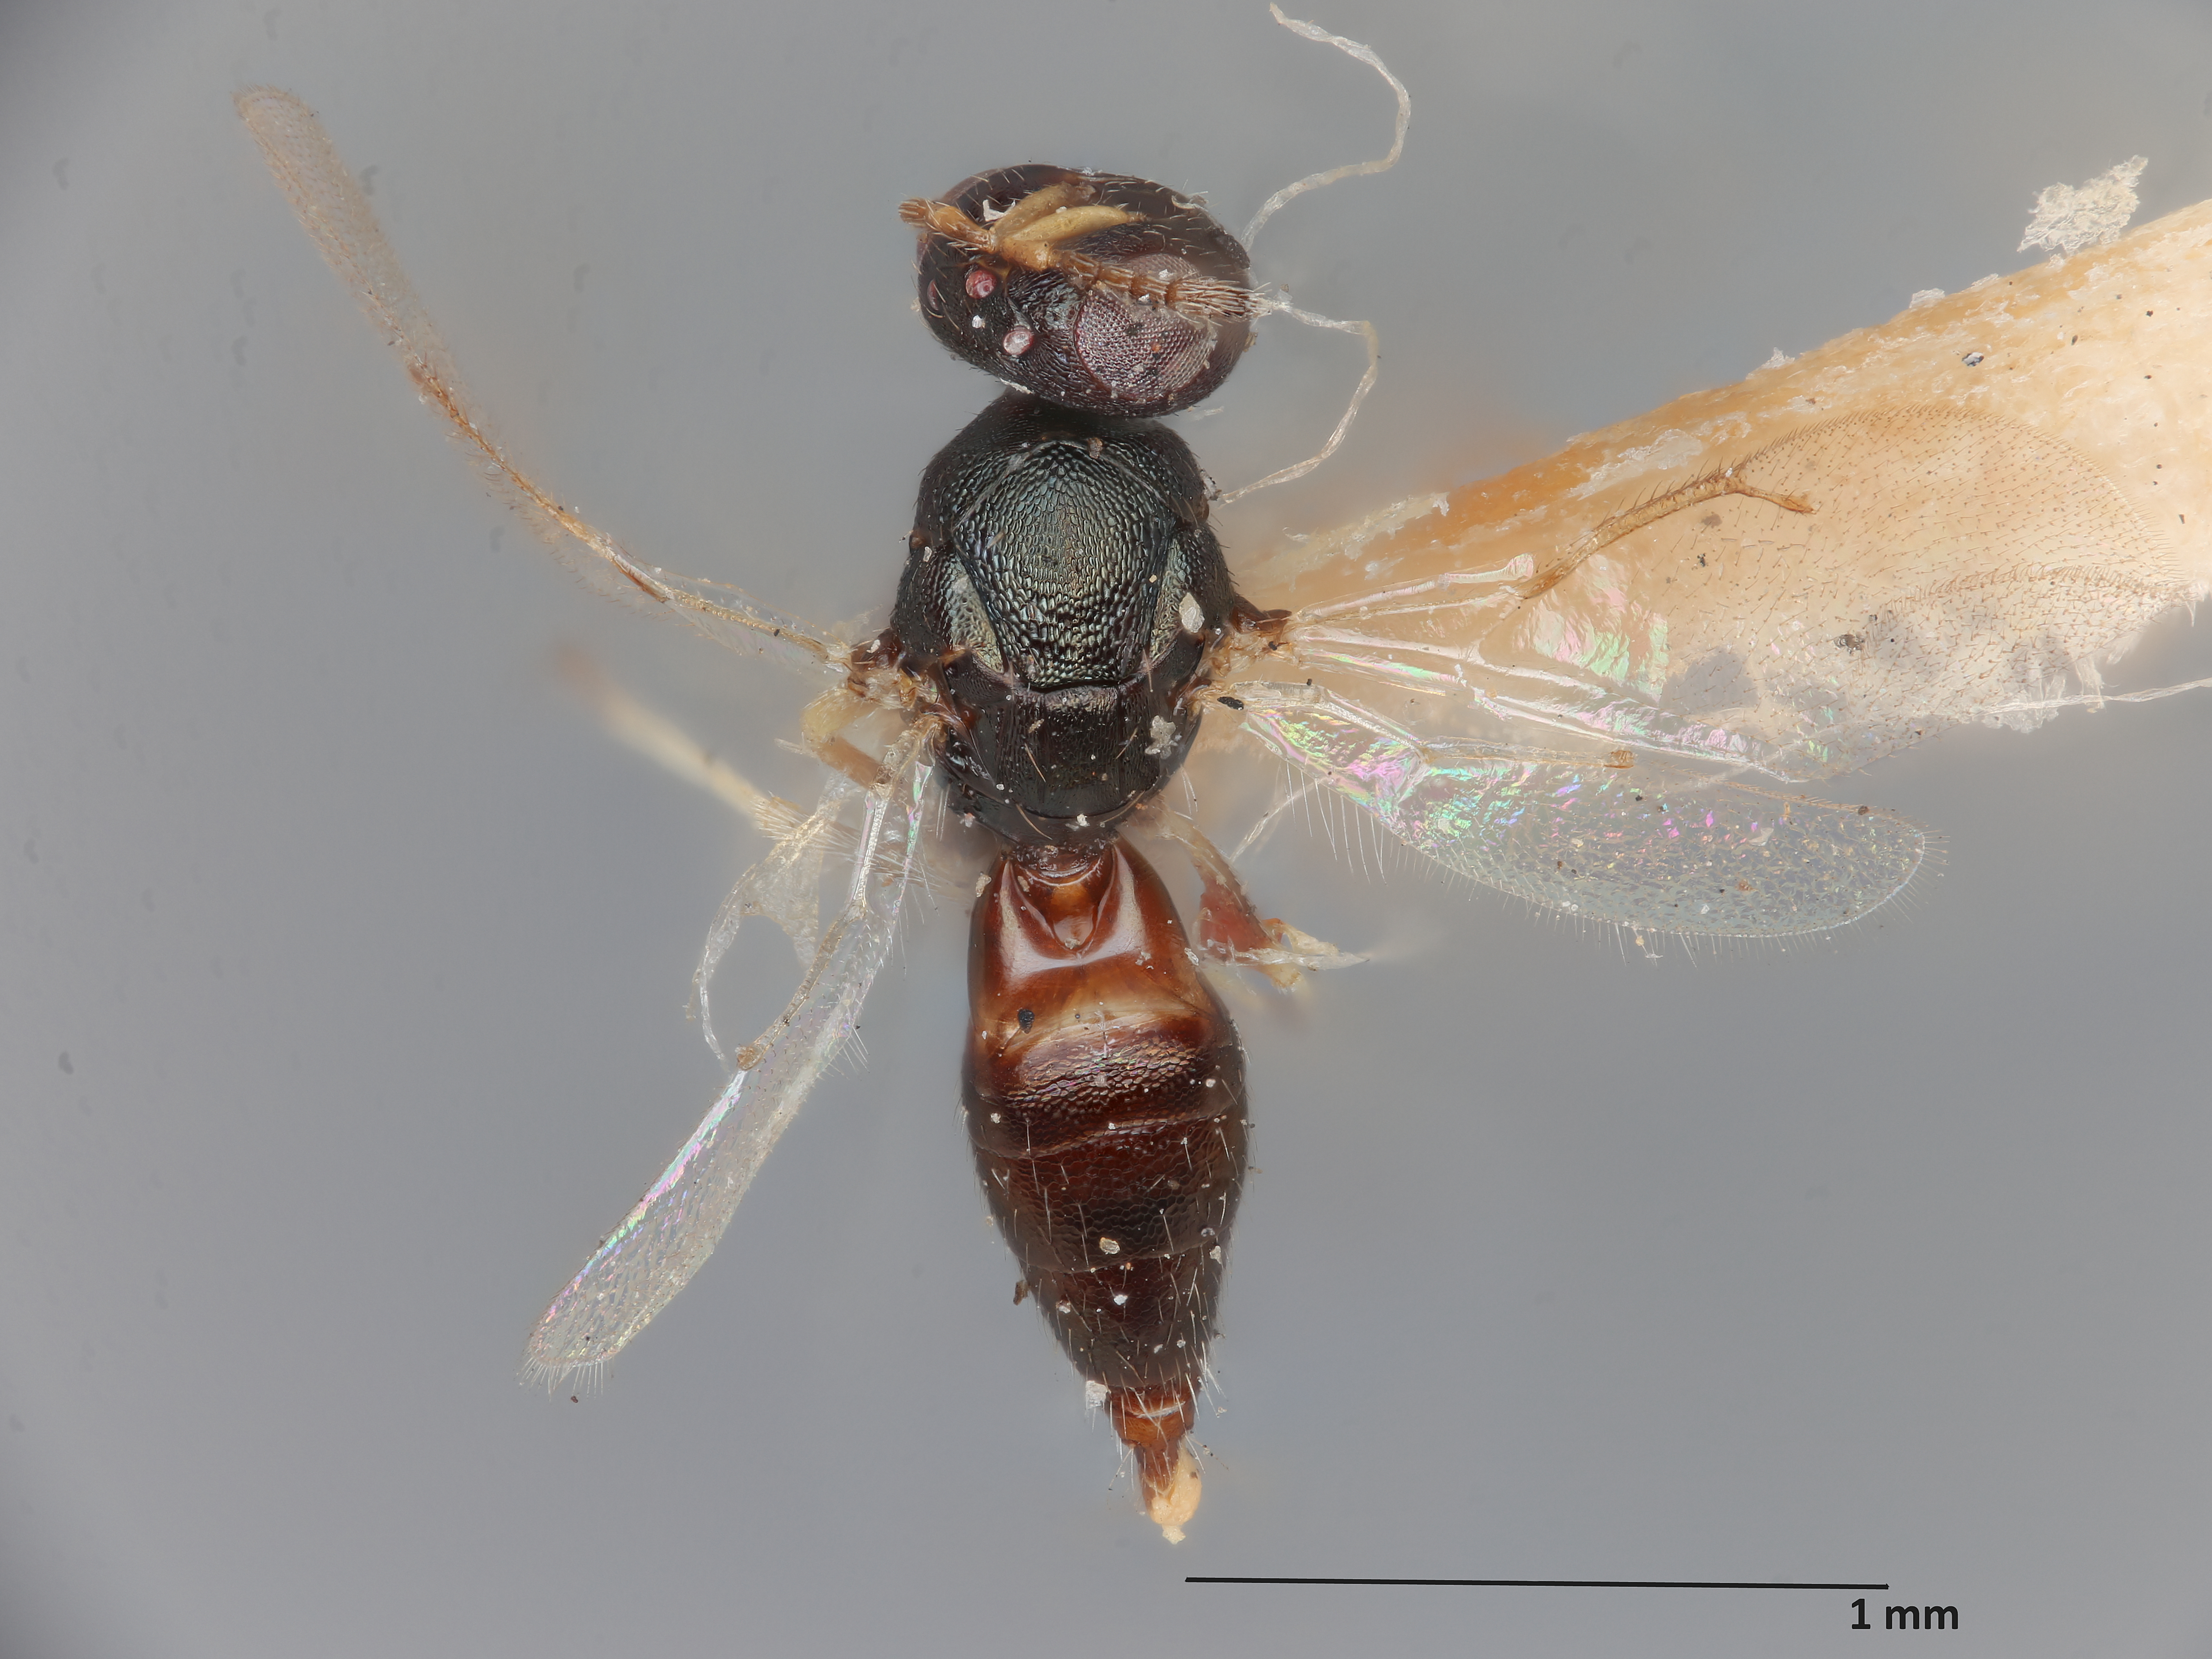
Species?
Paragaleopsomyia gallicola
